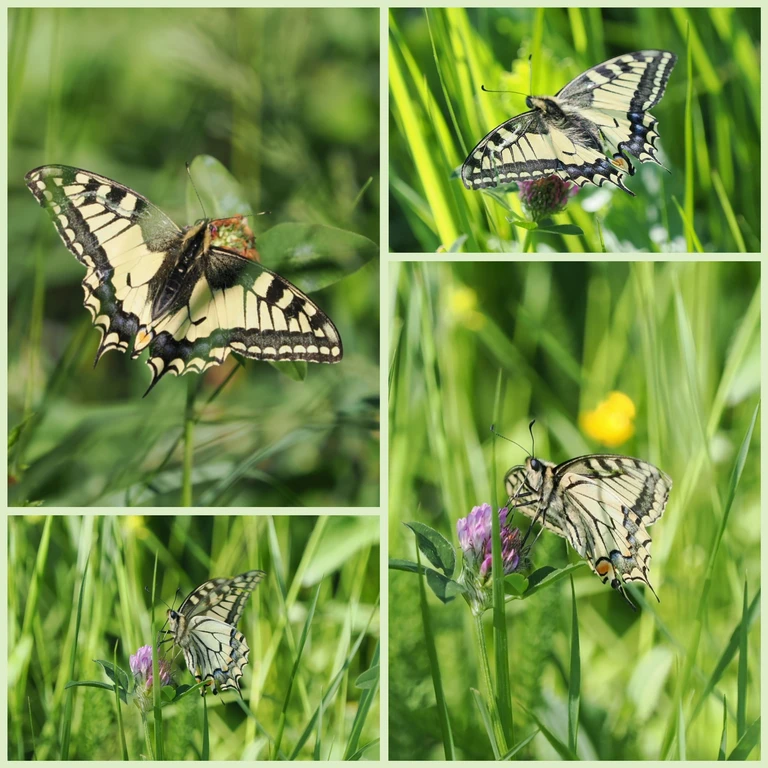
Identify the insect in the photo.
Papilio machaon
